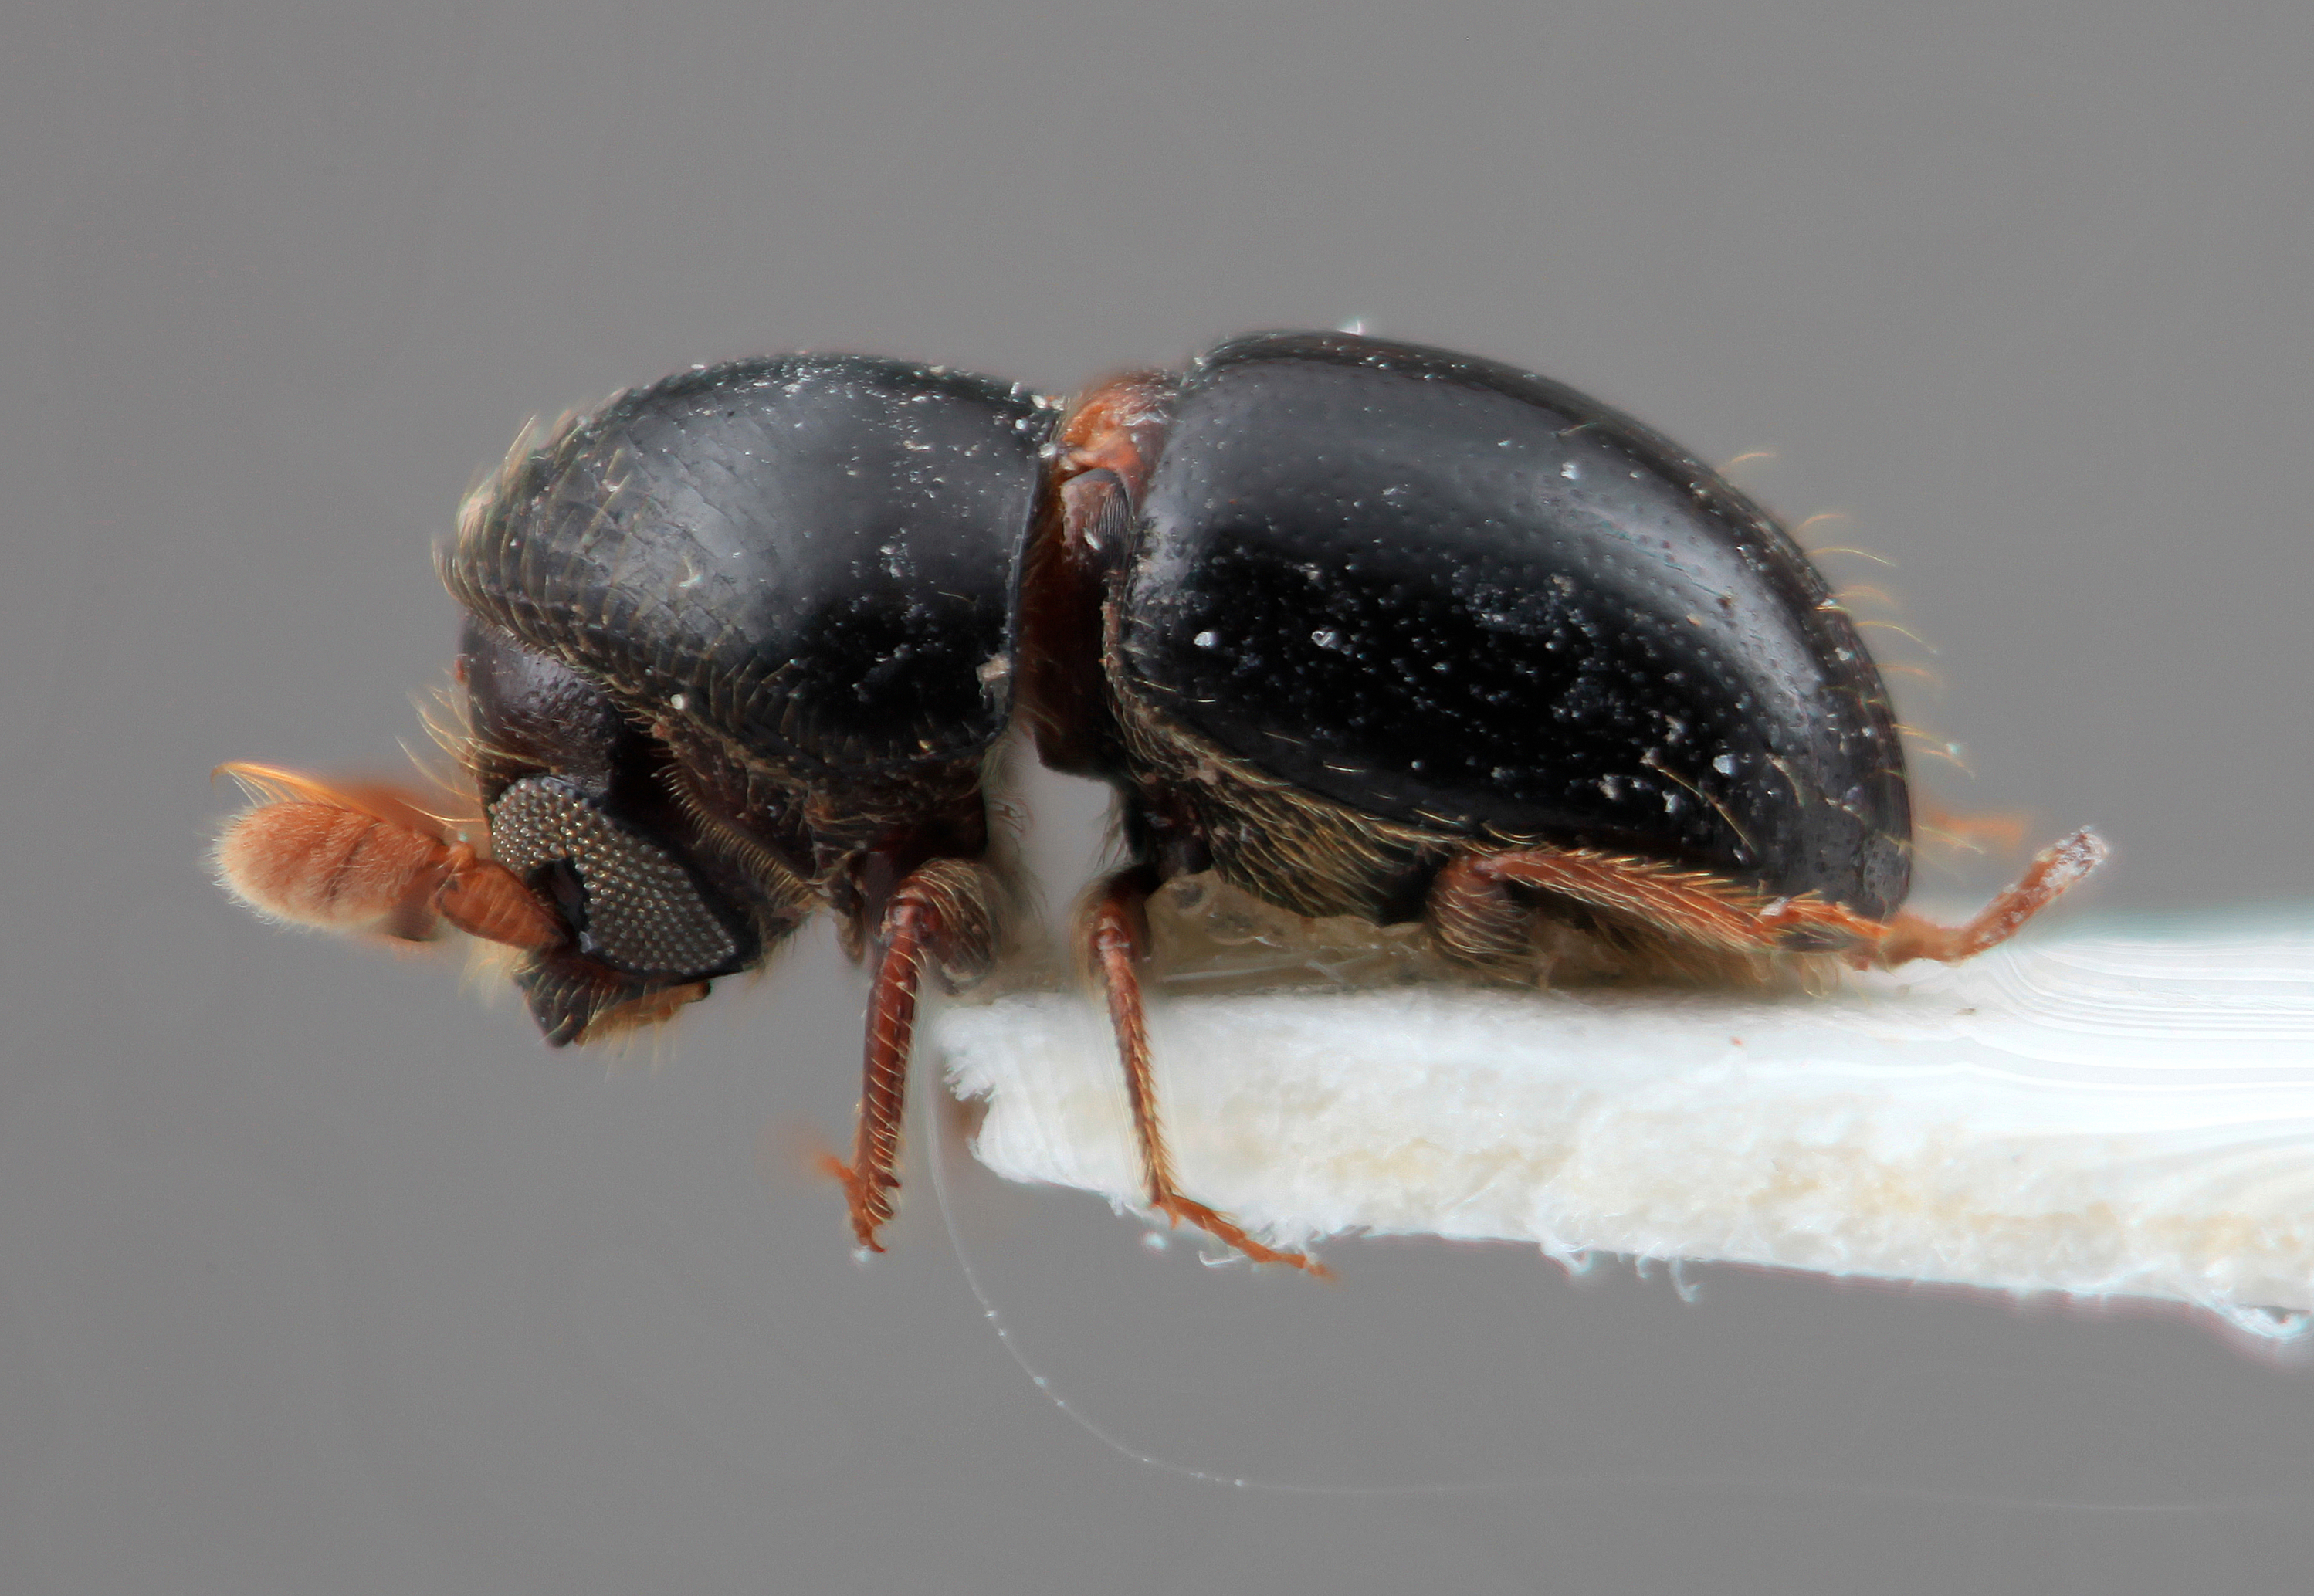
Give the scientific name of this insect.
Corthylus crassus
